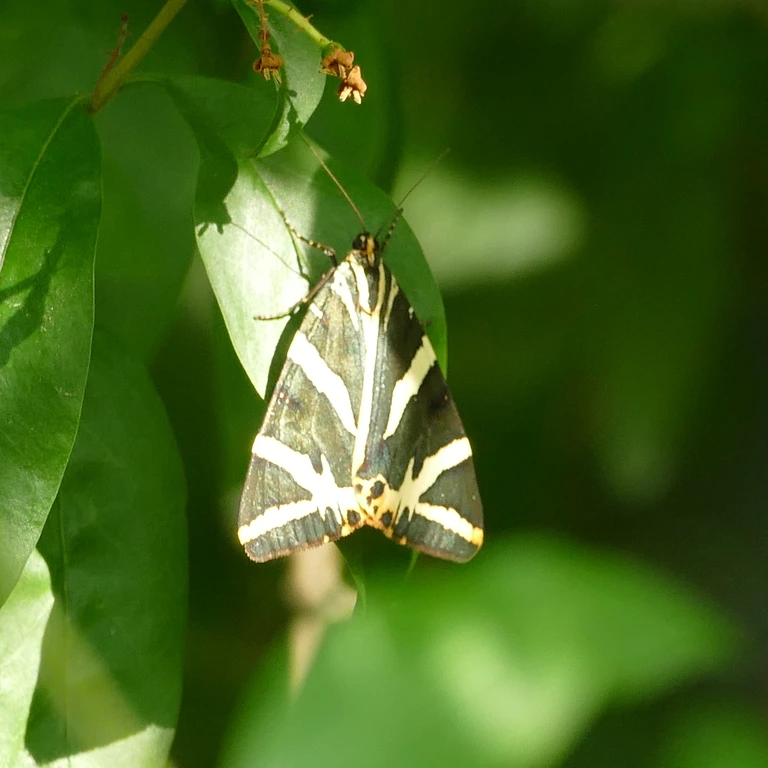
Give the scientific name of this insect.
Euplagia quadripunctaria
